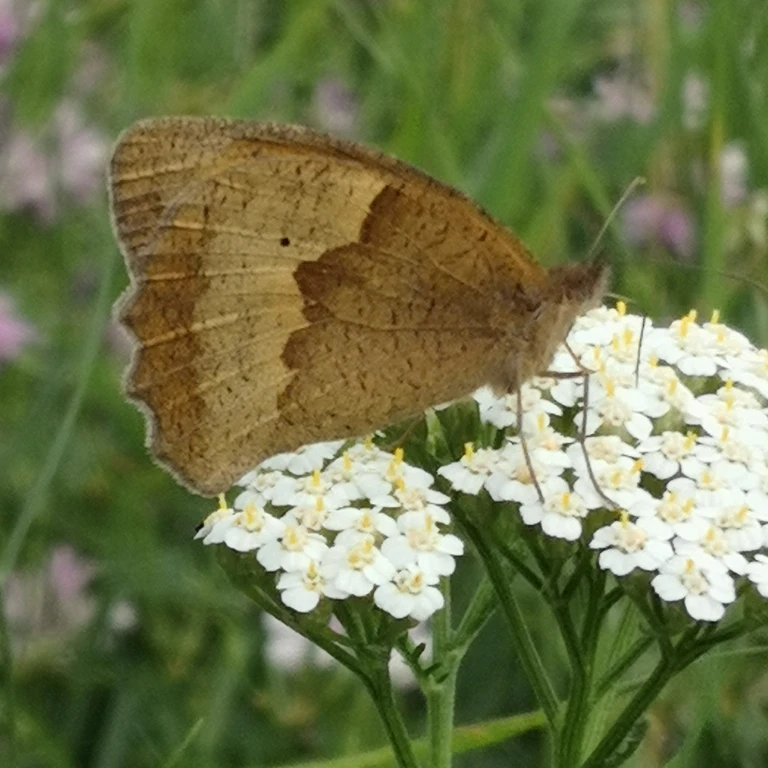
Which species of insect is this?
Maniola jurtina
